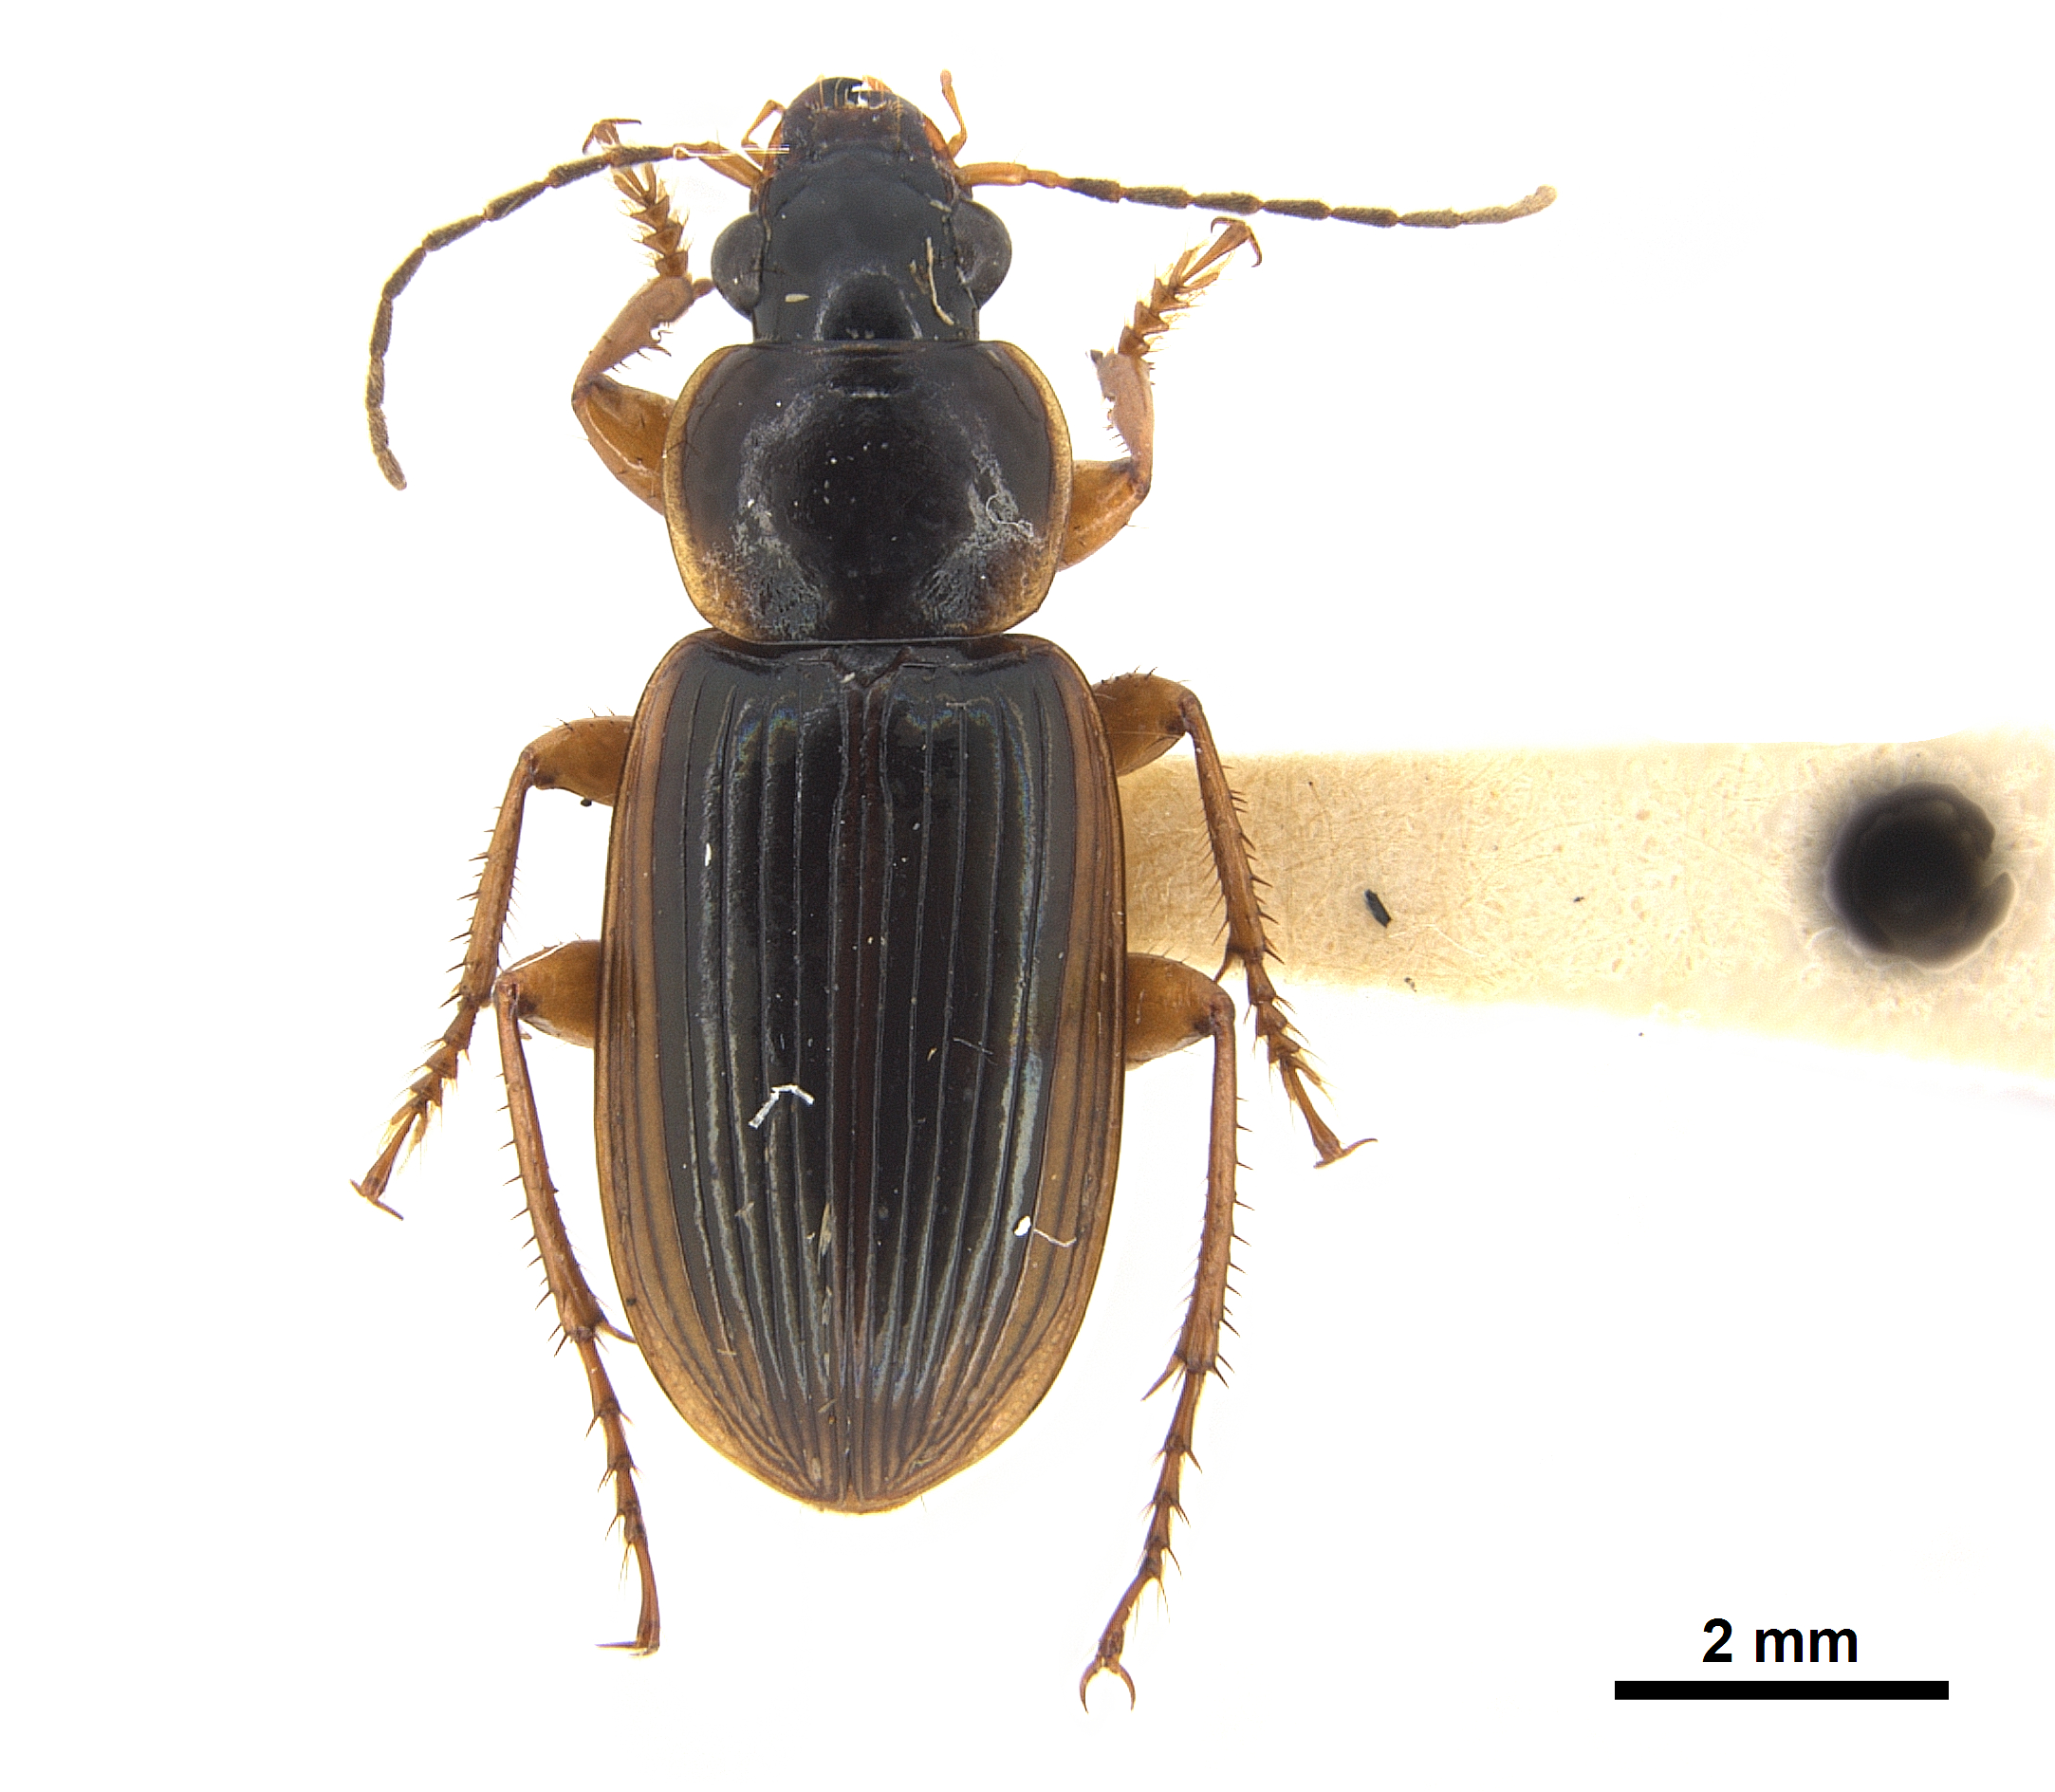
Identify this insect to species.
Anoplogenius cyanescens
